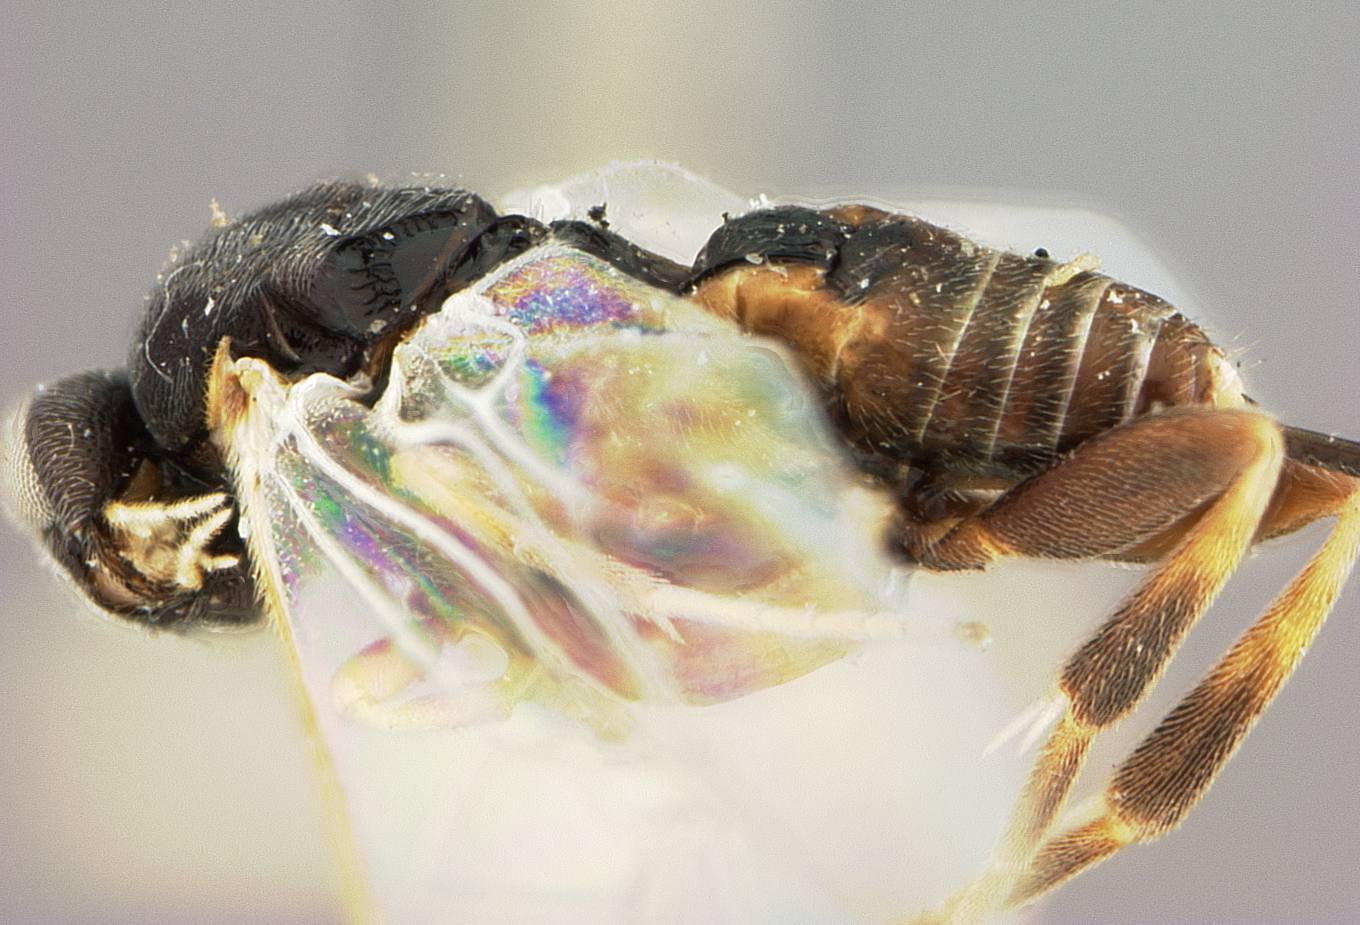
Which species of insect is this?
Apanteles canarsiae
